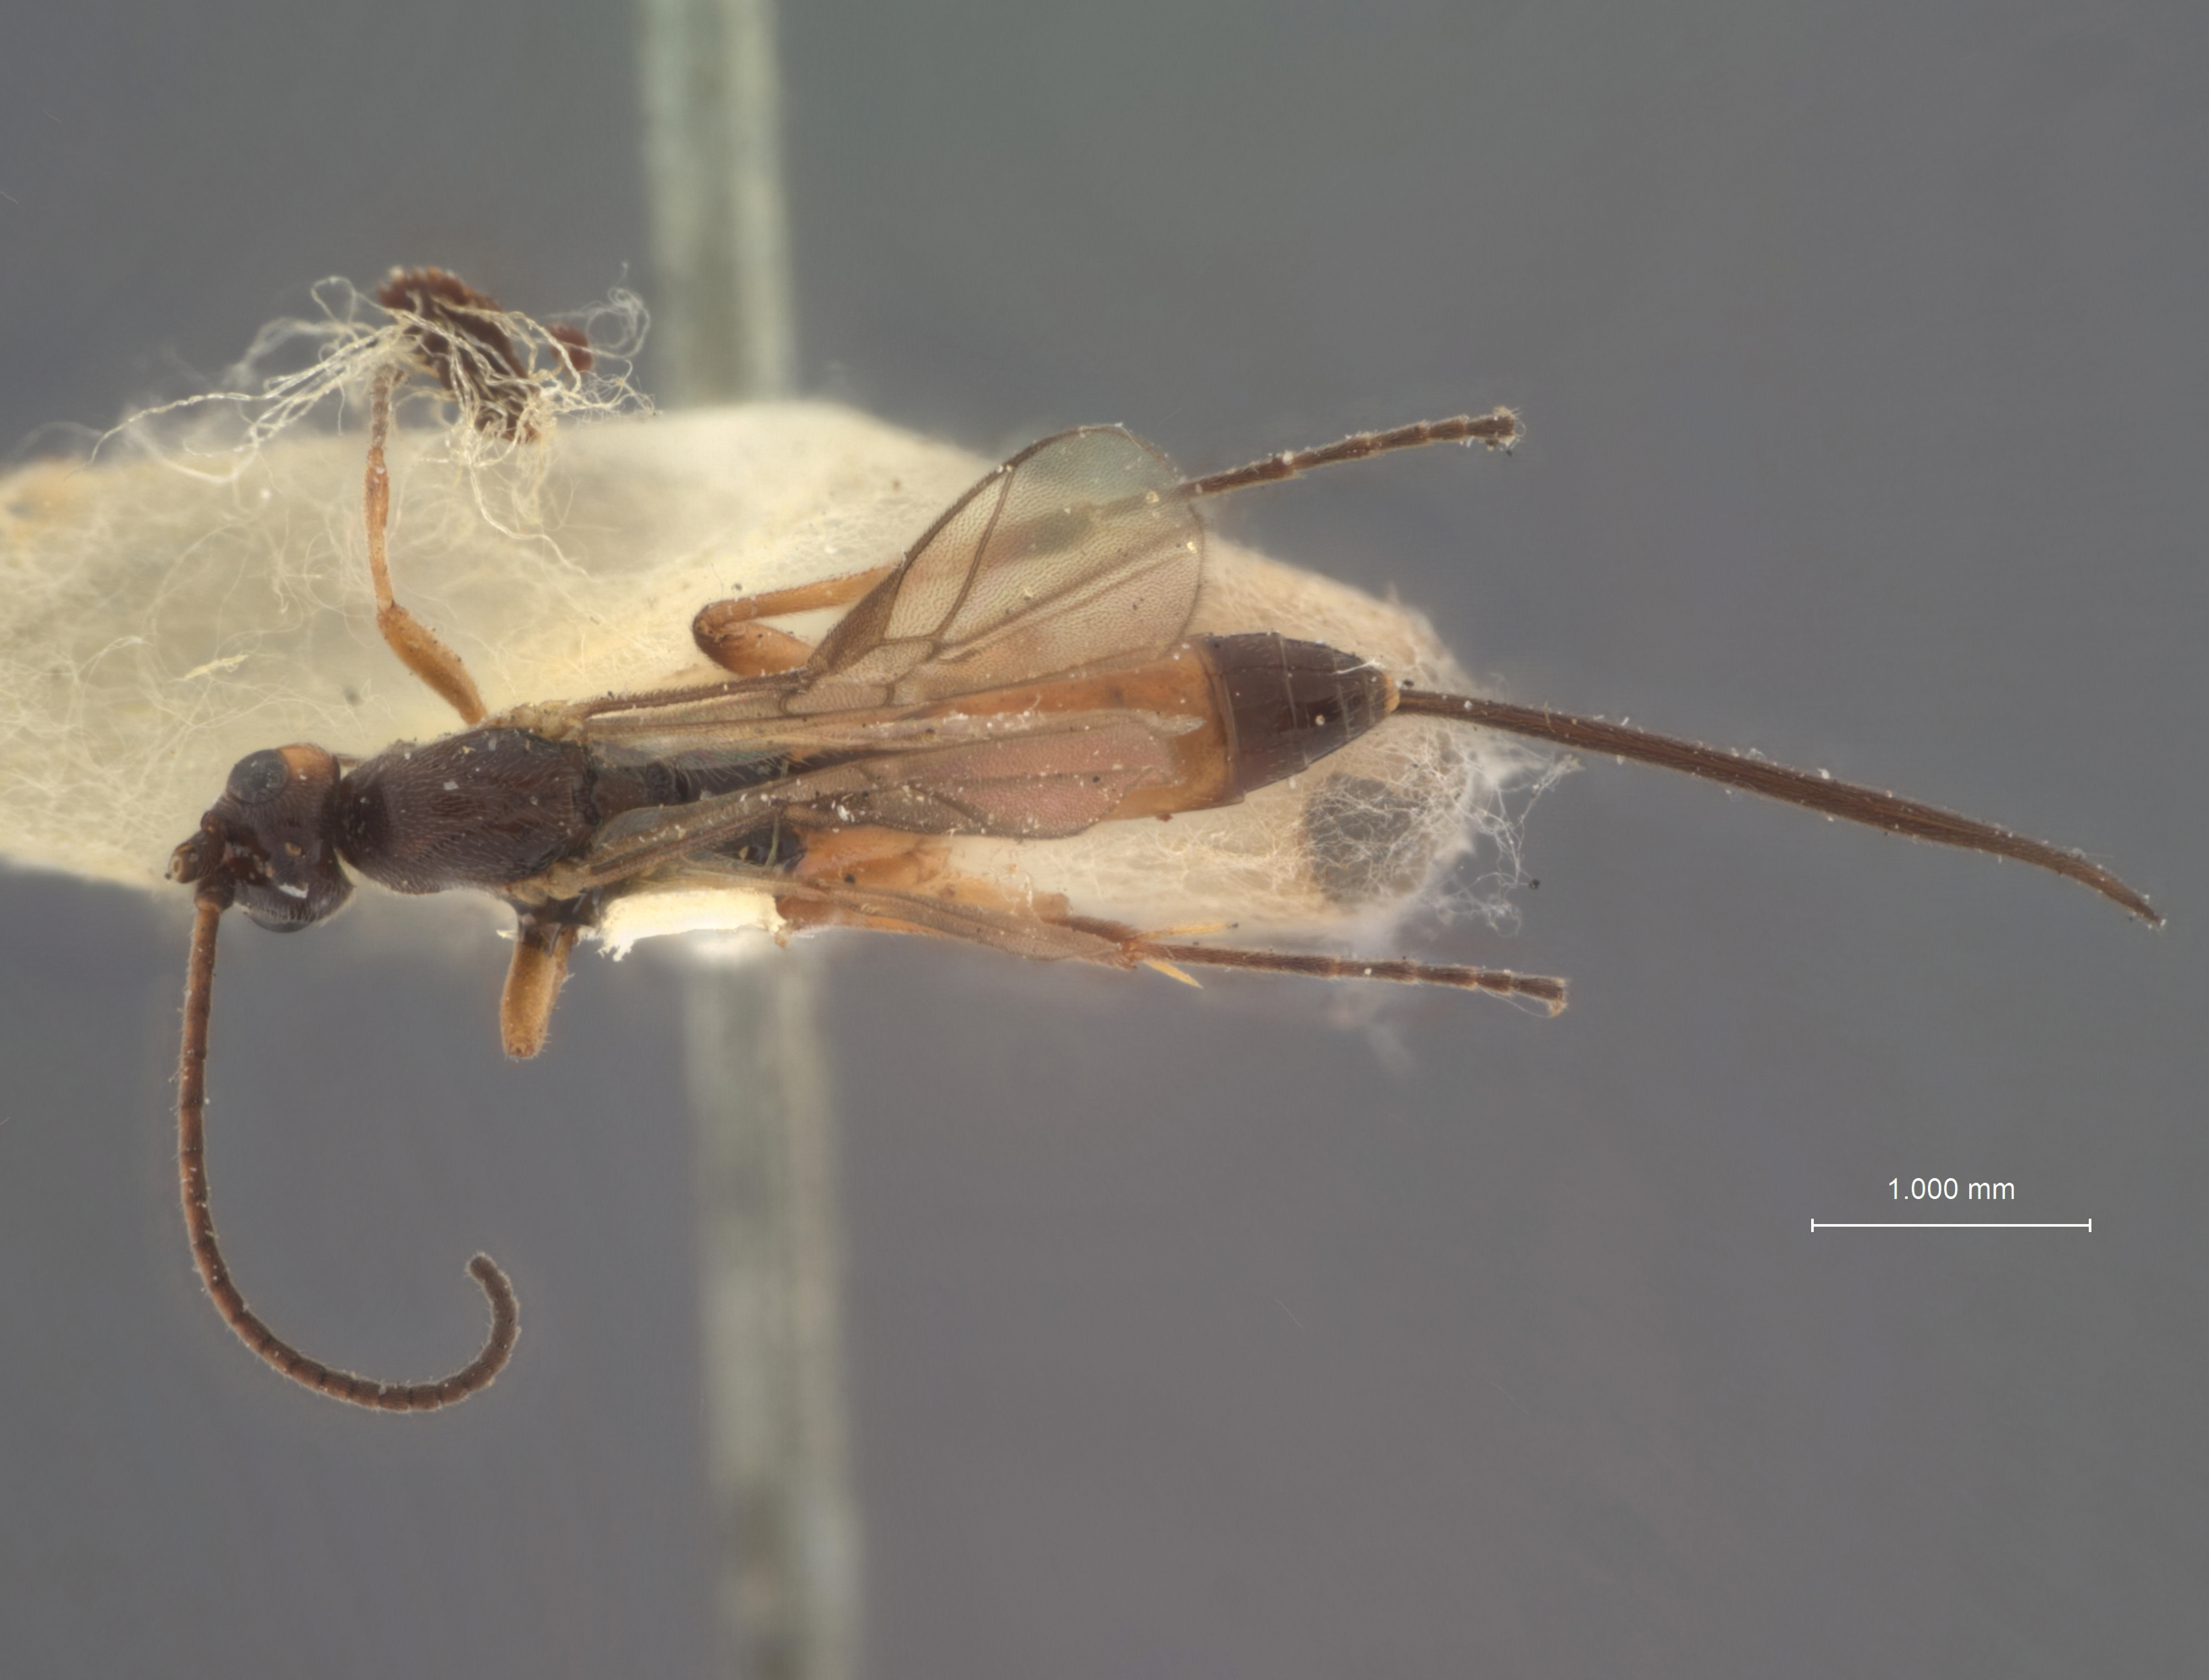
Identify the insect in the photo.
Orgilus zonalis
